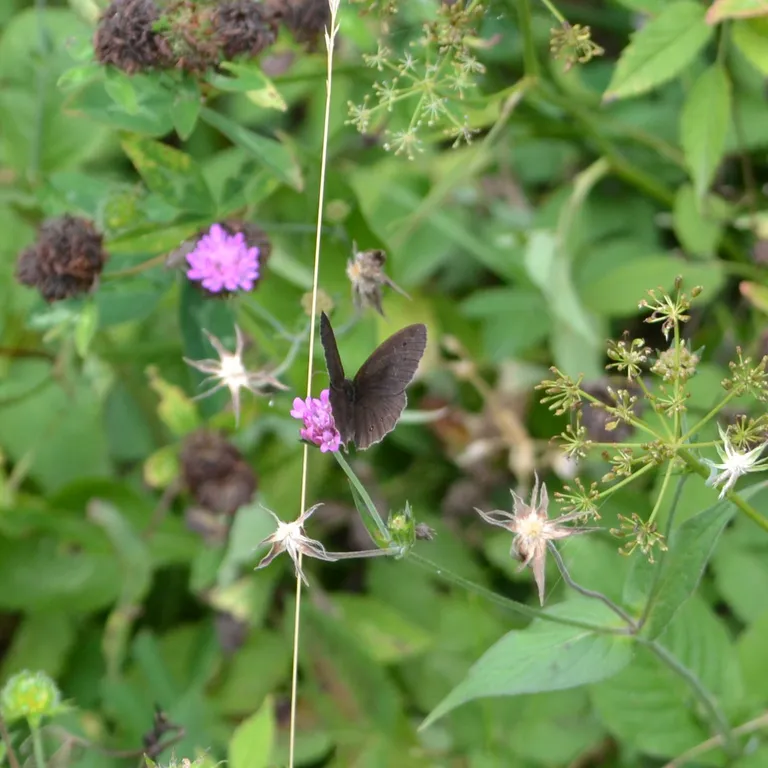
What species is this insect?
Aphantopus hyperantus
